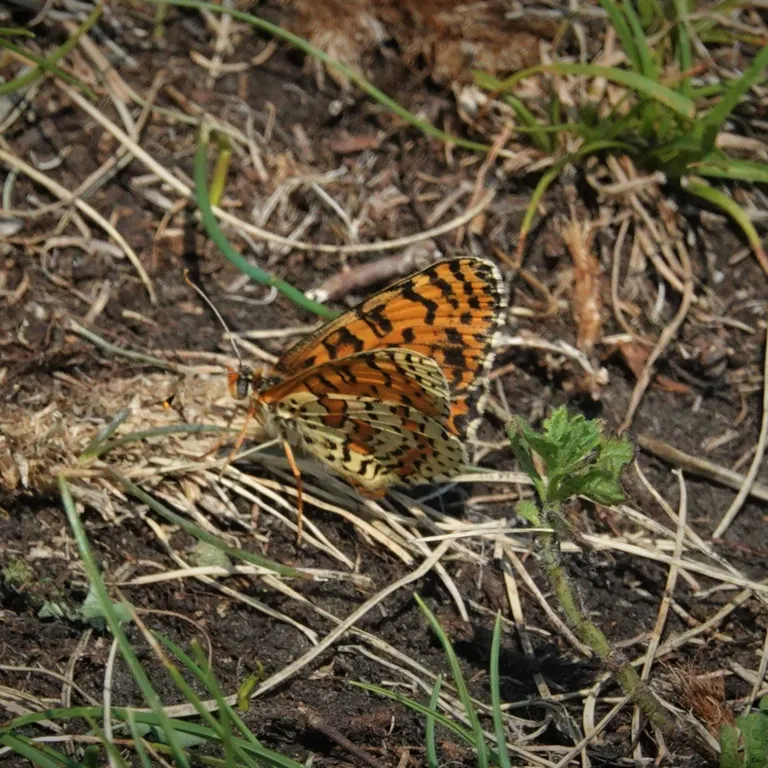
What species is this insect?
Melitaea didyma
